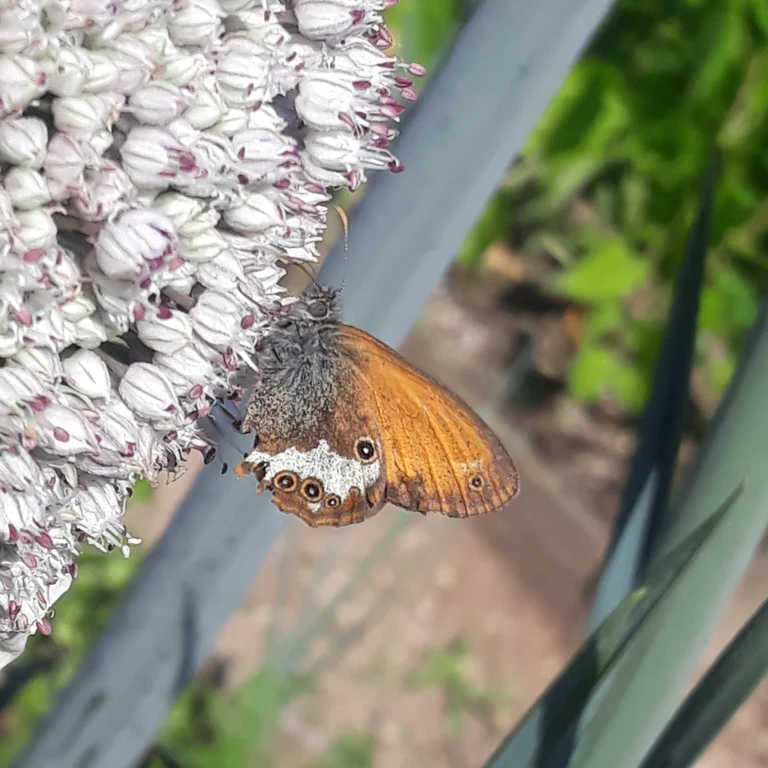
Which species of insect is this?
Coenonympha arcania
